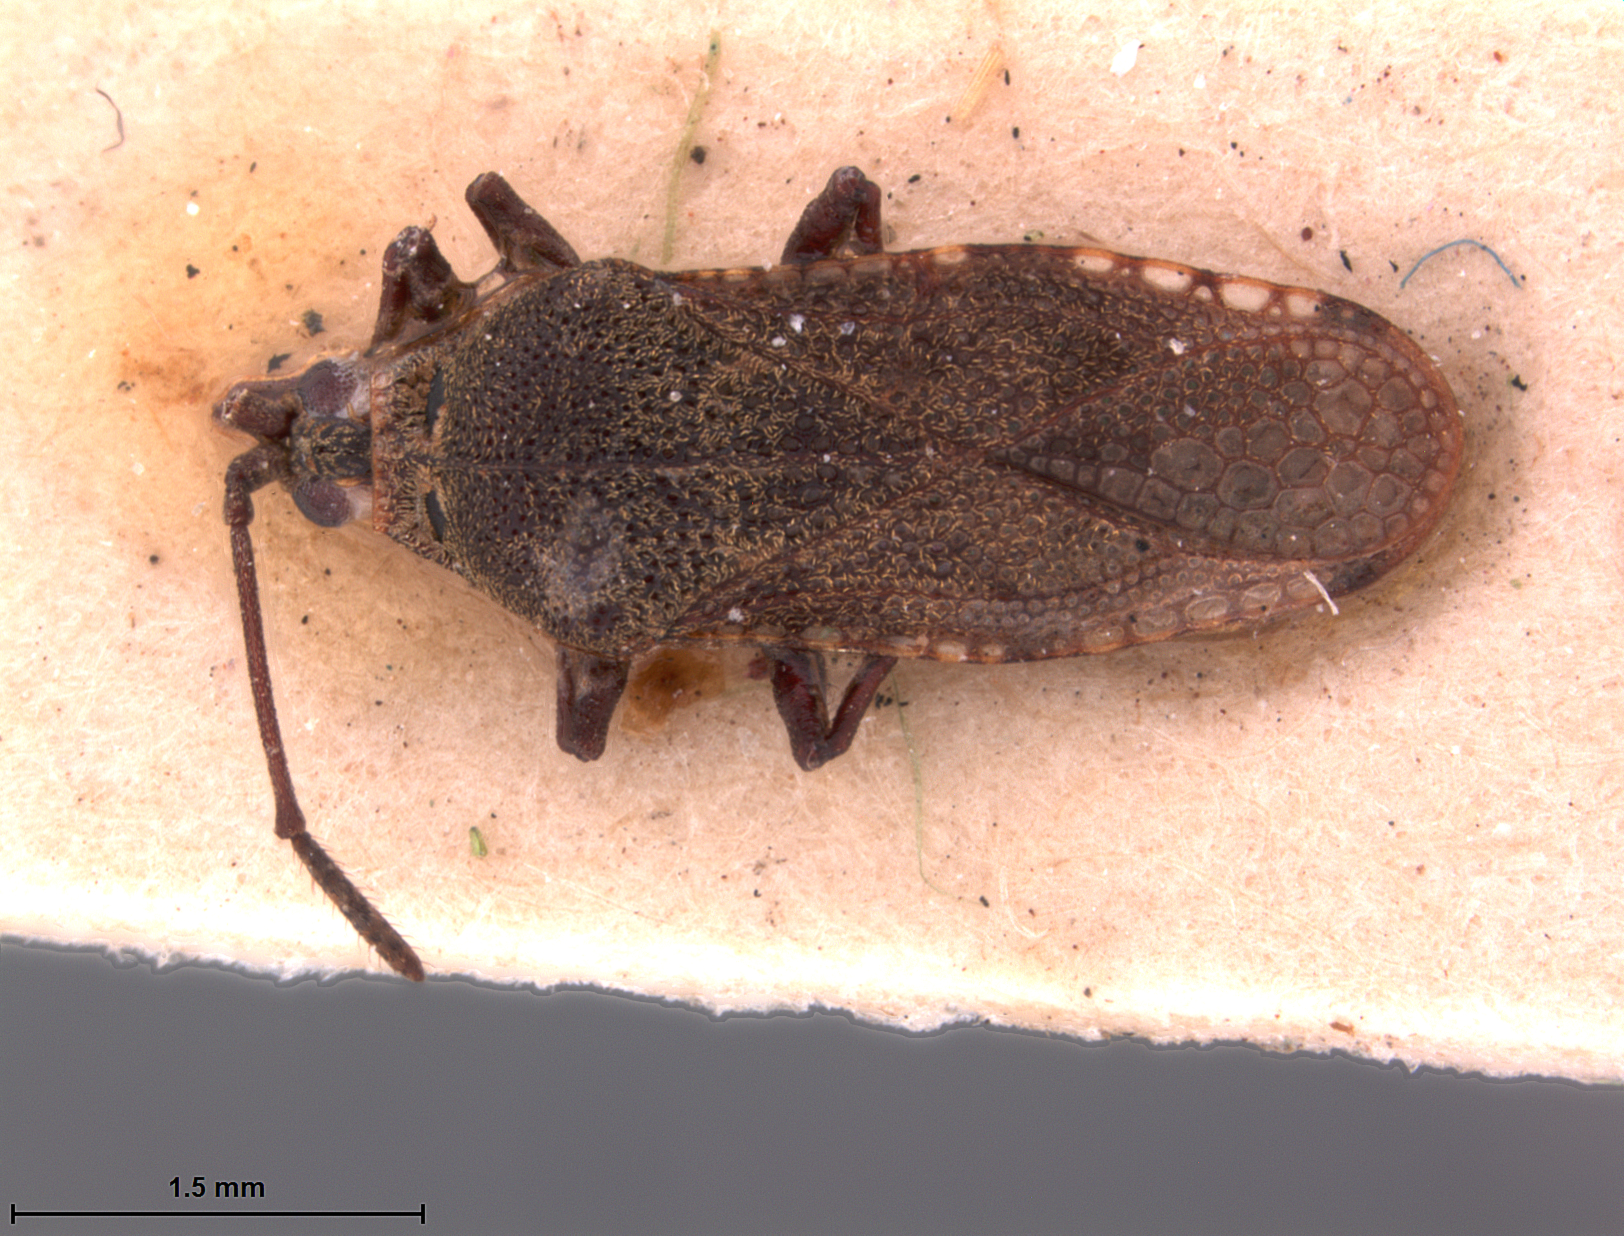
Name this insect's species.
Cromerus palawanus
